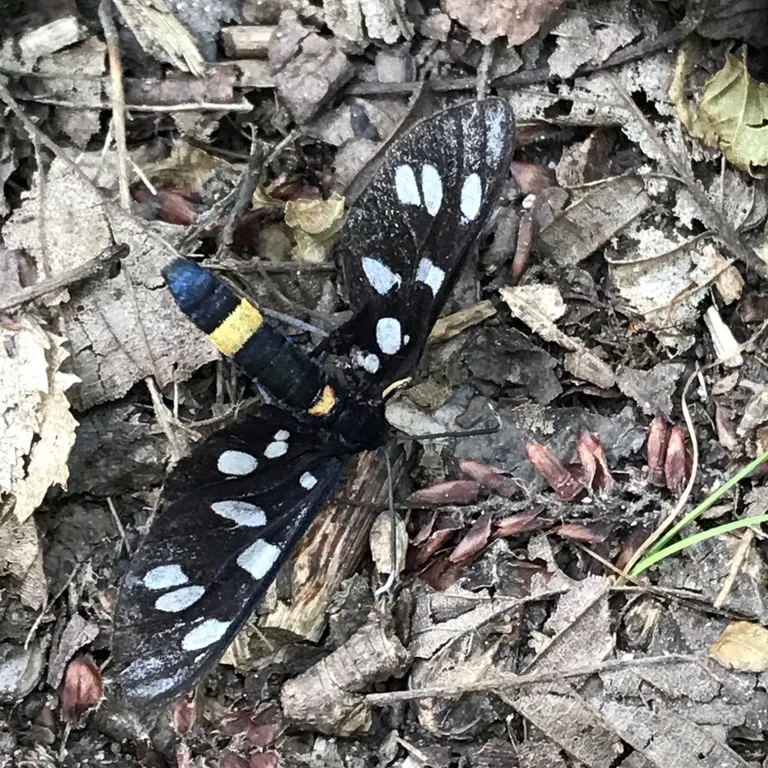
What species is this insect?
Amata phegea
